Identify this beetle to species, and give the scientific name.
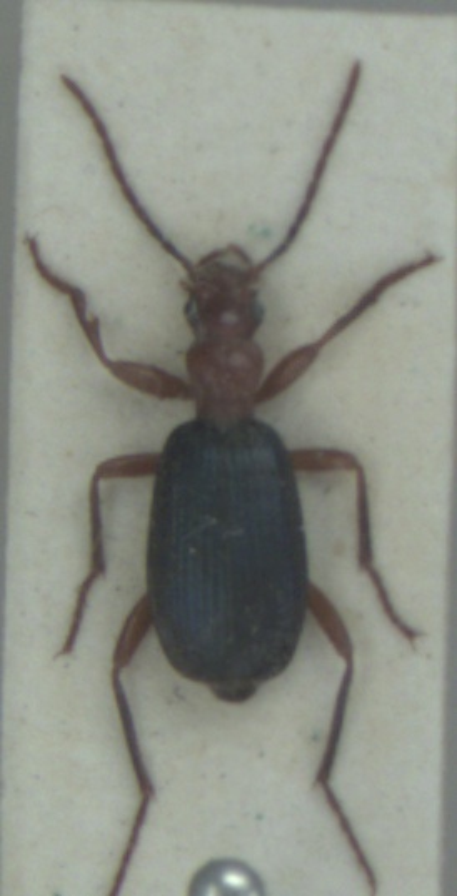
Brachinus crepitans
